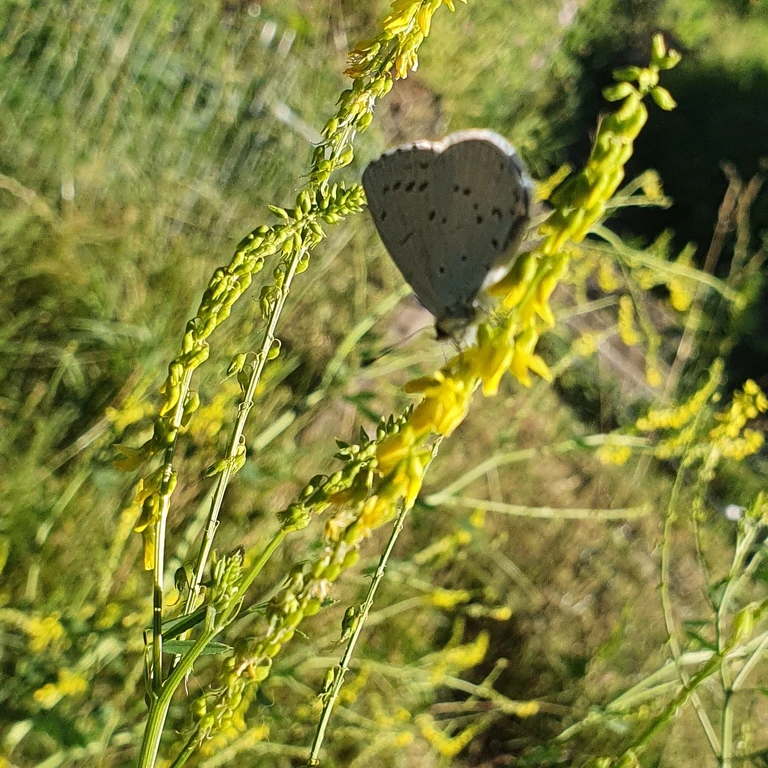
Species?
Celastrina argiolus
